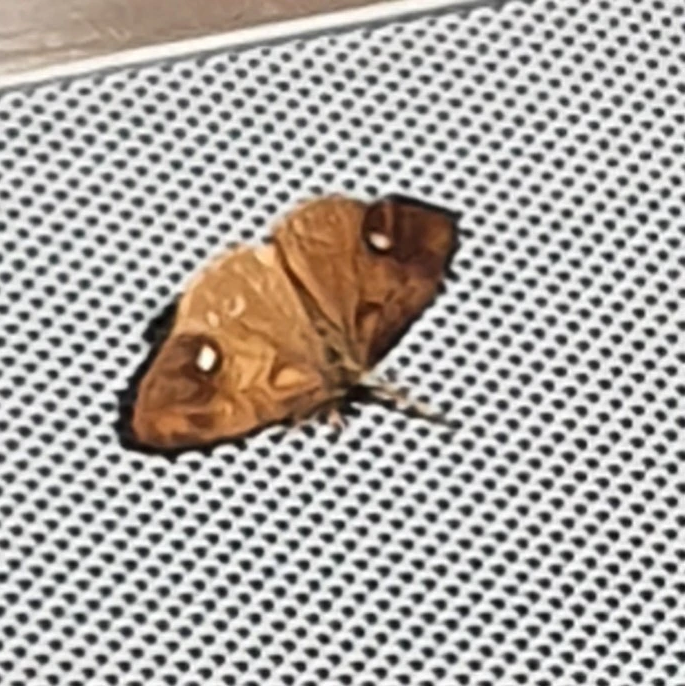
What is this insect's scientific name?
Orgyia antiqua
